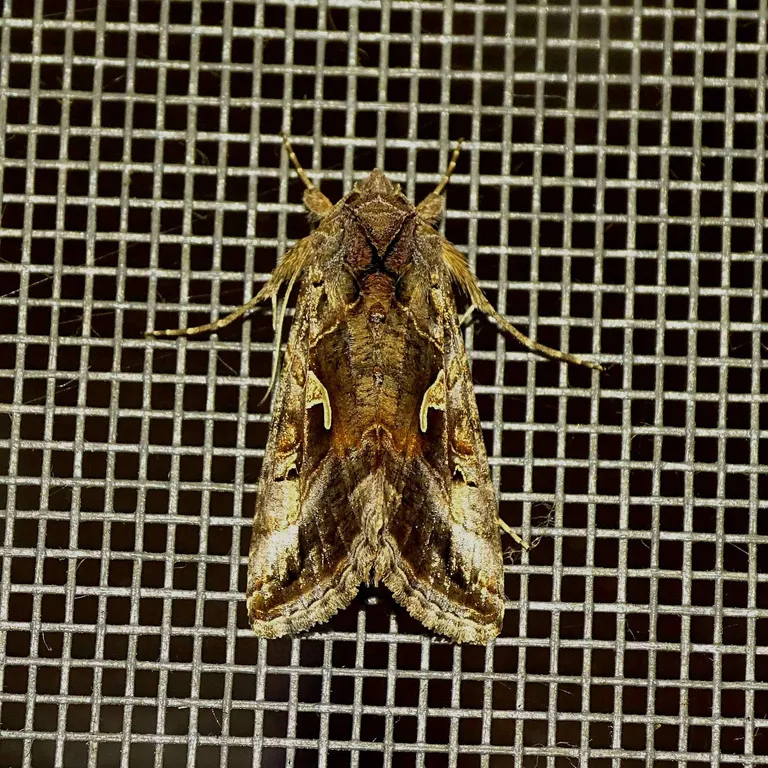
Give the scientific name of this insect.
Autographa gamma
